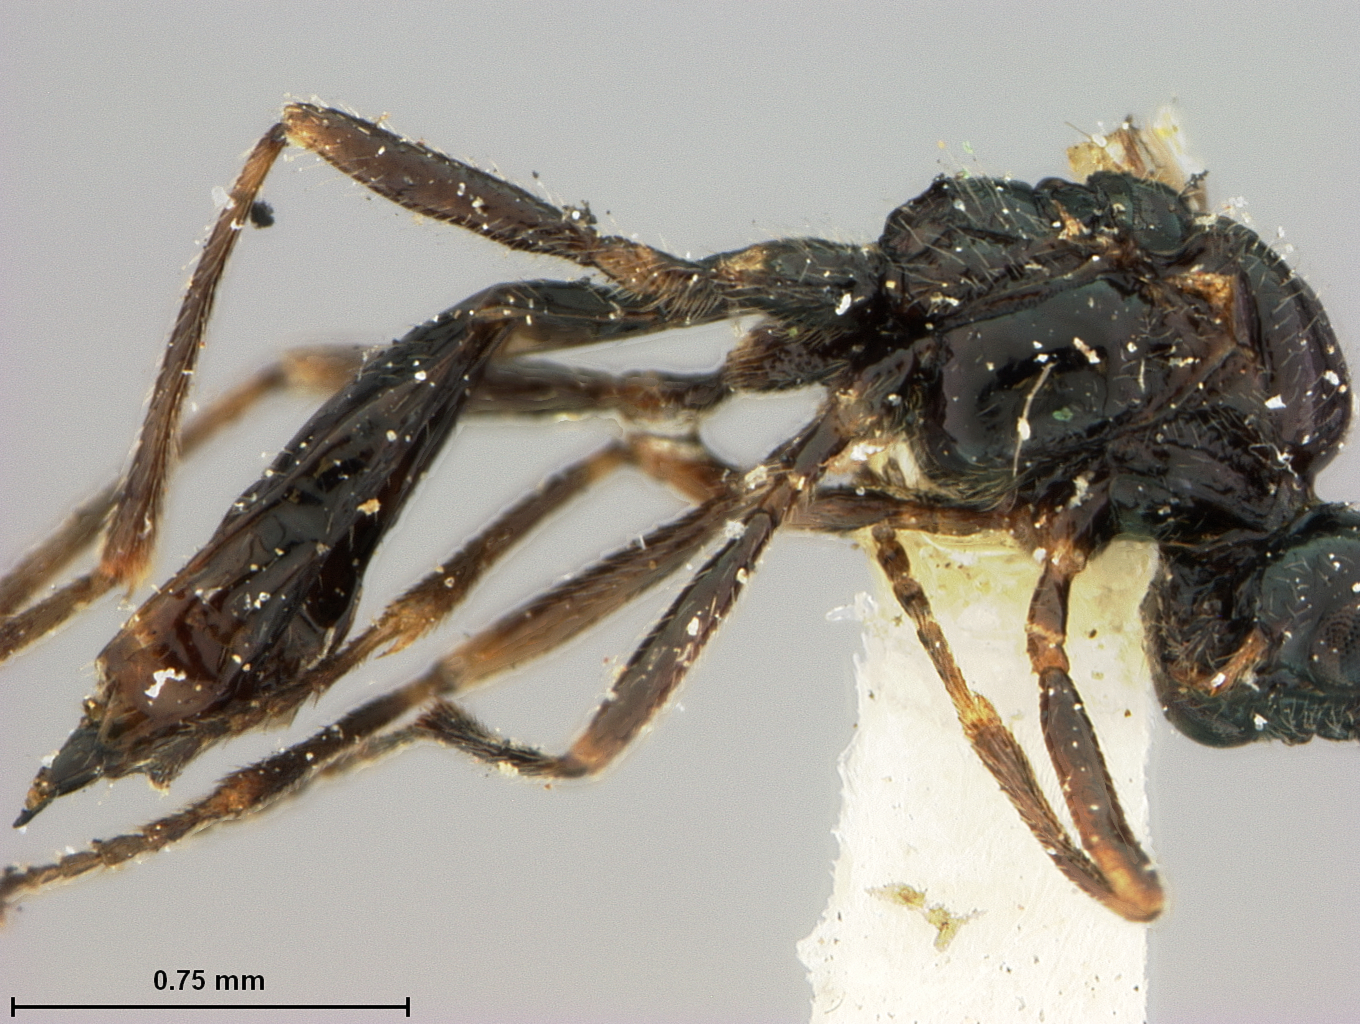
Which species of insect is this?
Aphidius frigidus
